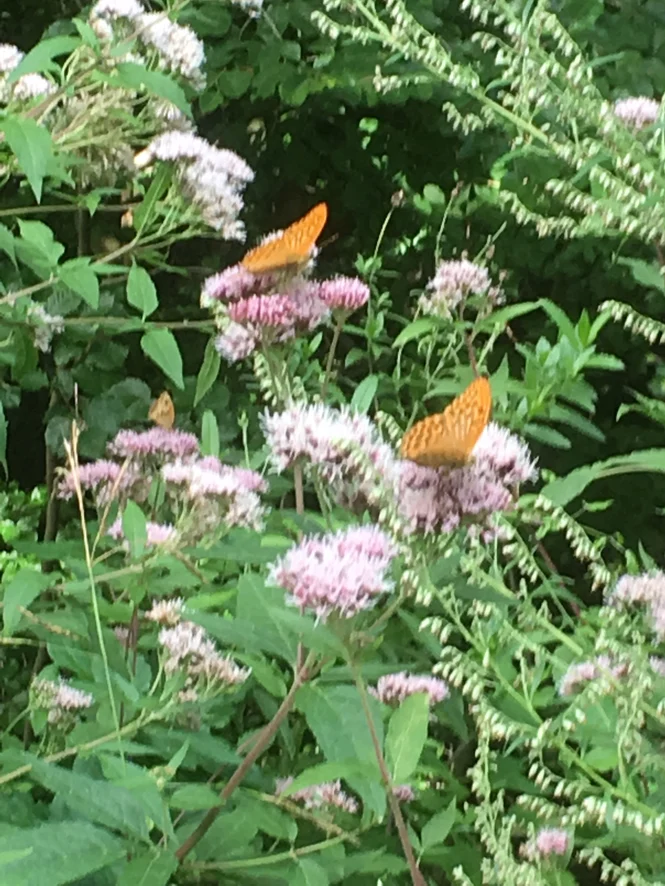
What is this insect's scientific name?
Argynnis paphia
